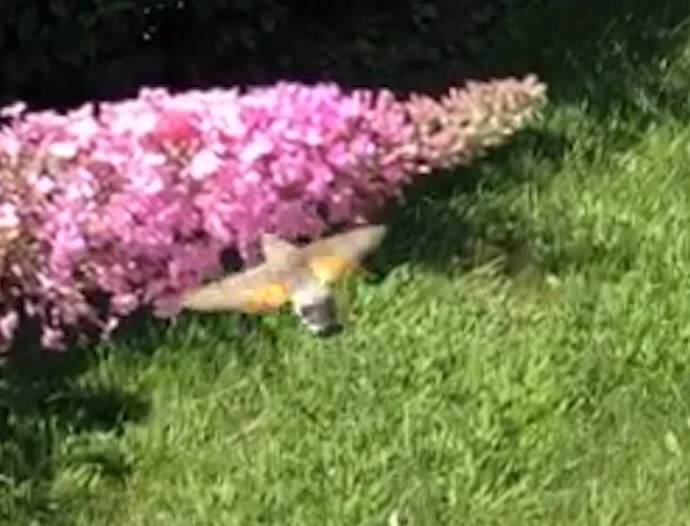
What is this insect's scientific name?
Macroglossum stellatarum
